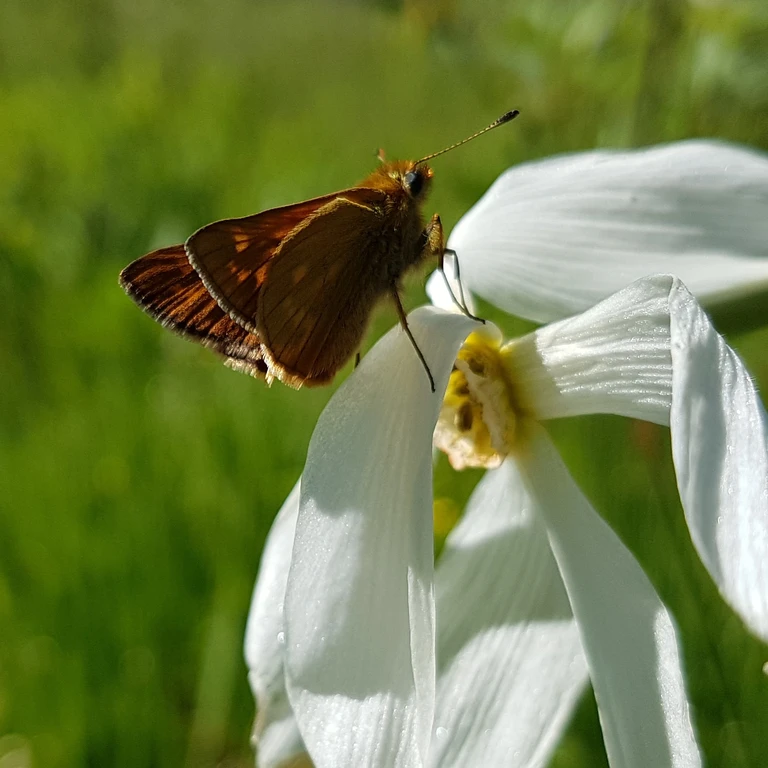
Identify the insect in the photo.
Ochlodes sylvanus (also Ochlodes venata)
